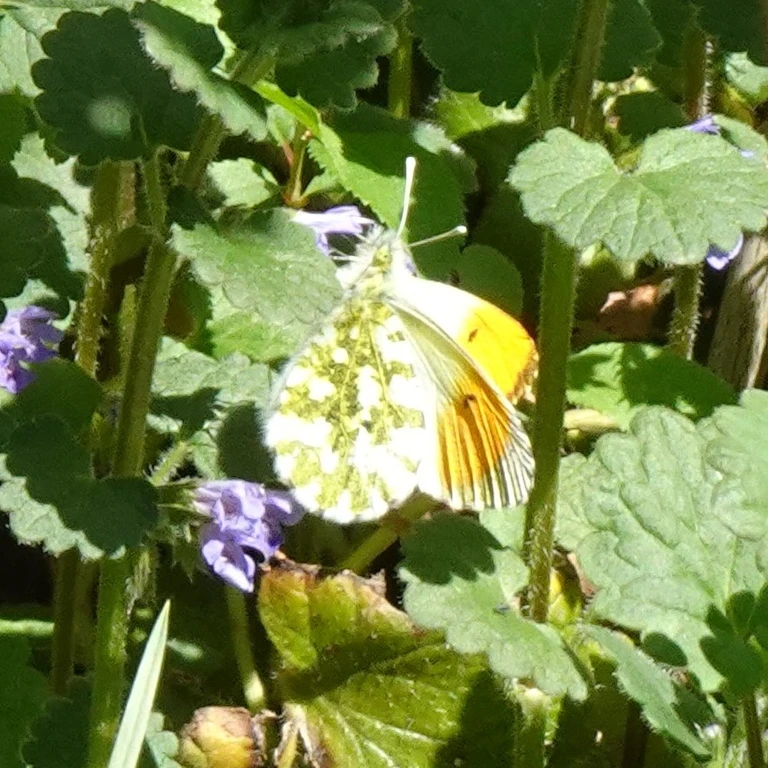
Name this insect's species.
Anthocharis cardamines
